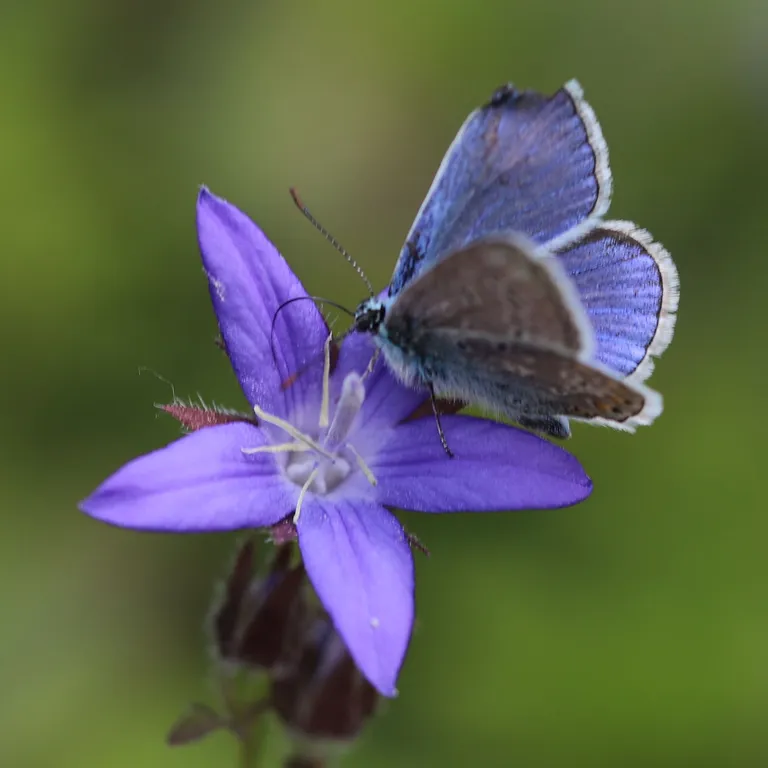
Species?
Polyommatus icarus
